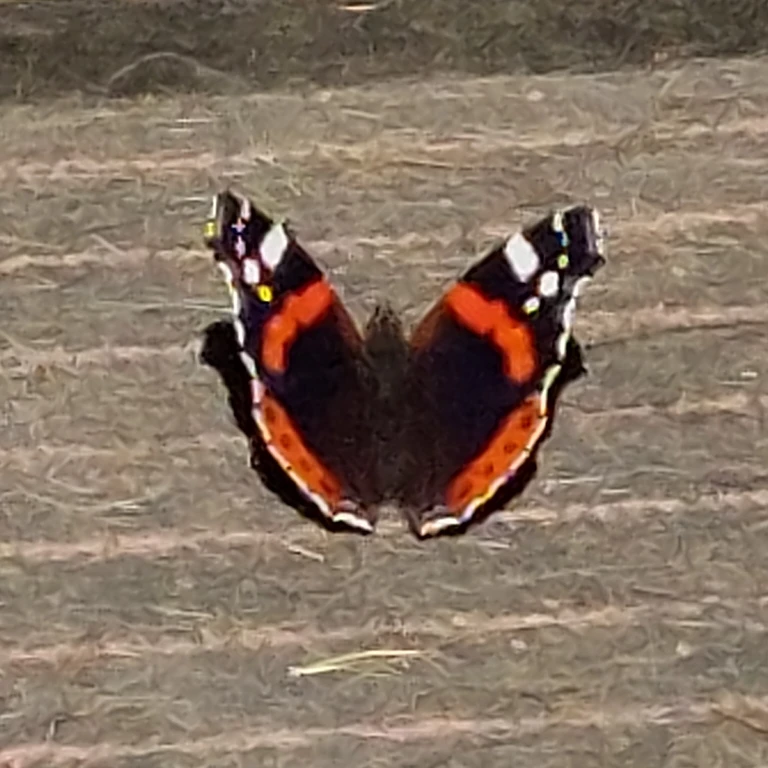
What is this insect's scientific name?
Vanessa atalanta
